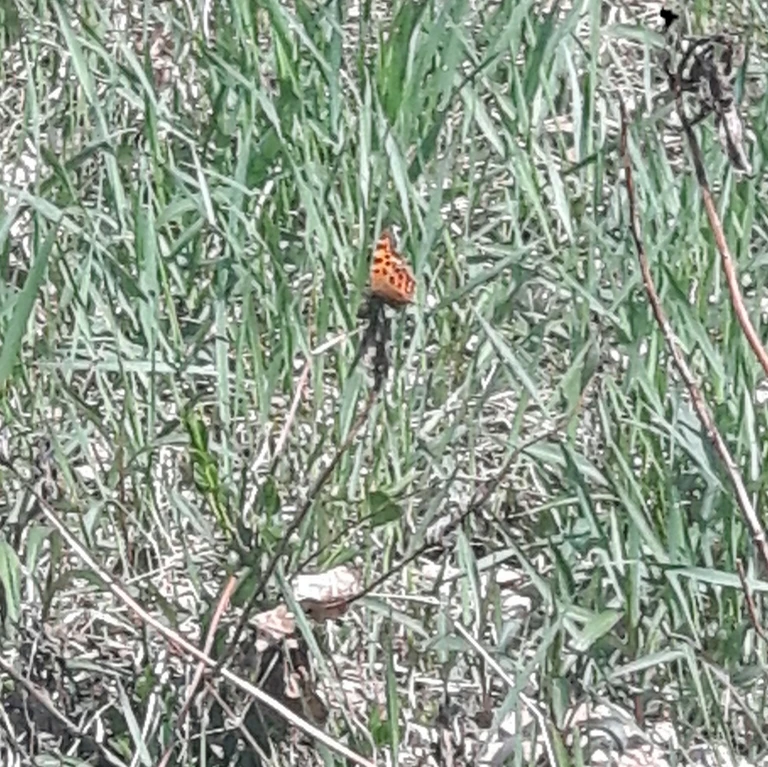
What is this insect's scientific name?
Polygonia c-album
